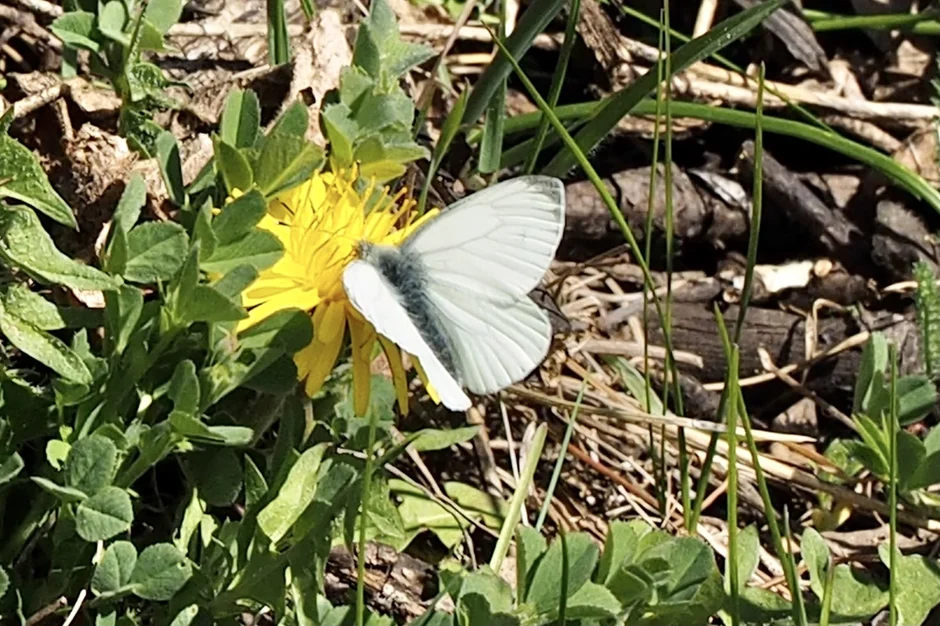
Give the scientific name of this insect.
Pieris napi
